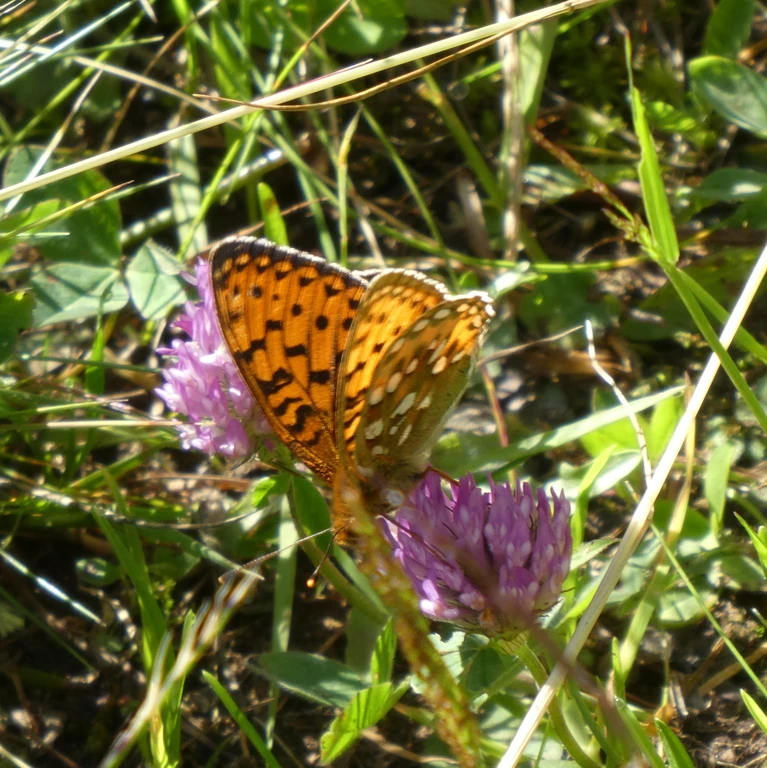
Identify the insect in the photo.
Speyeria aglaja
